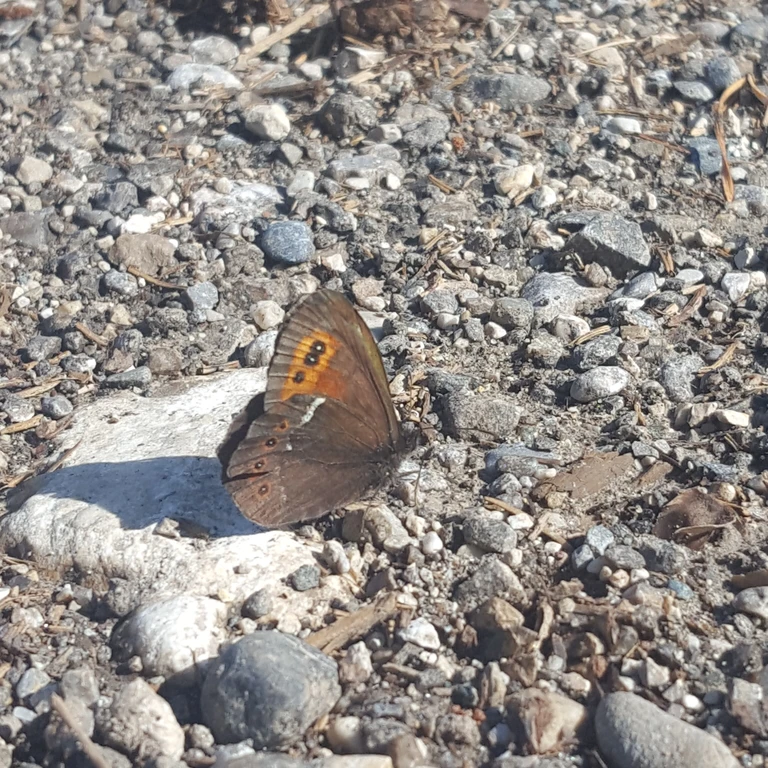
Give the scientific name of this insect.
Erebia ligea
